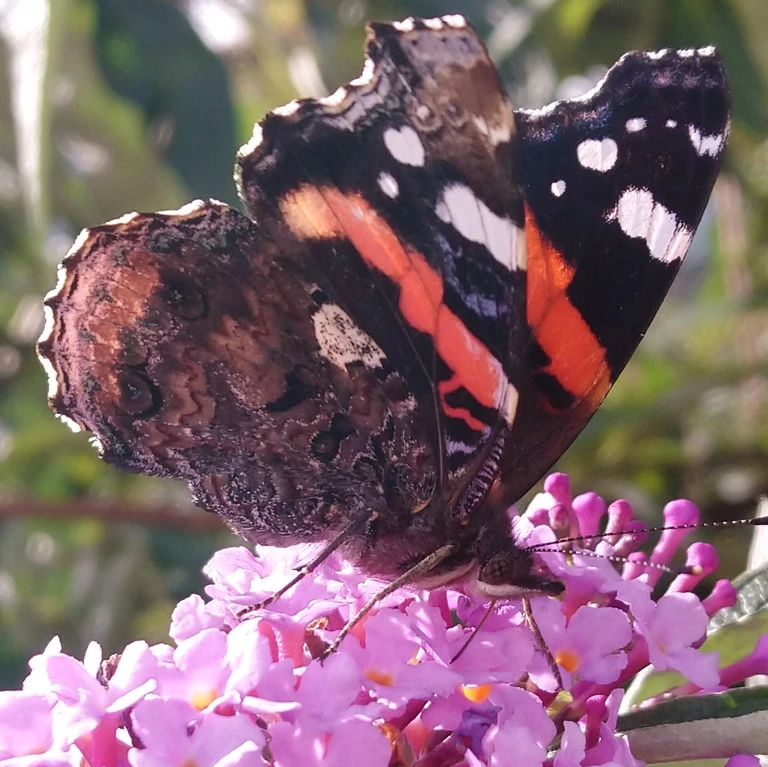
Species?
Vanessa atalanta
